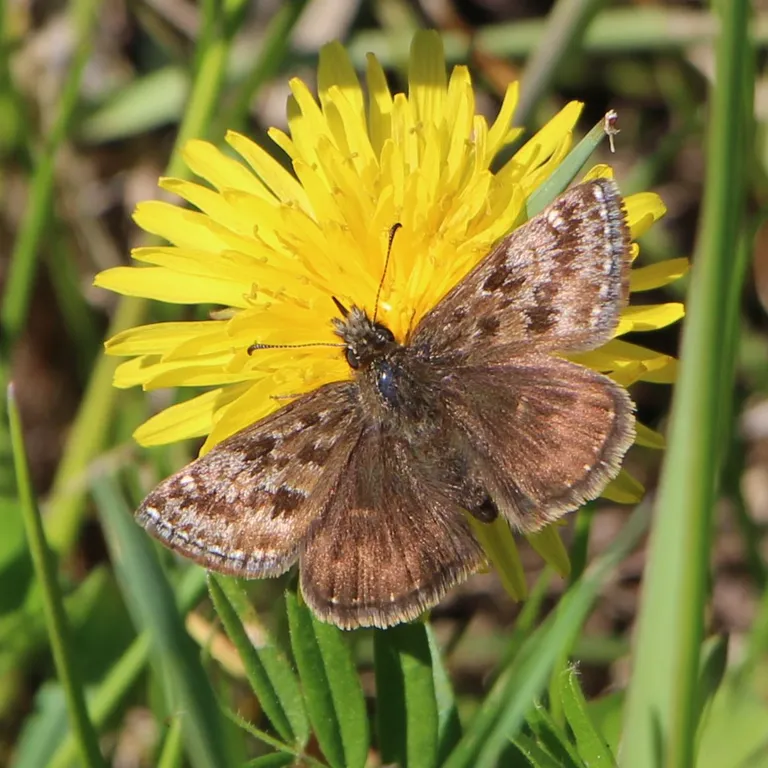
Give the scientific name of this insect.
Erynnis tages
